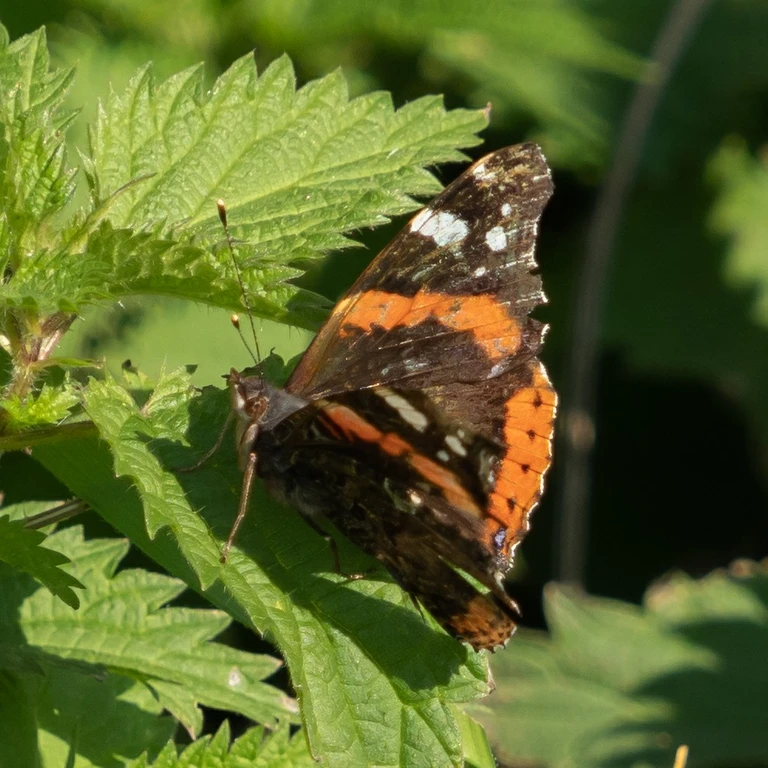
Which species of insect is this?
Vanessa atalanta
